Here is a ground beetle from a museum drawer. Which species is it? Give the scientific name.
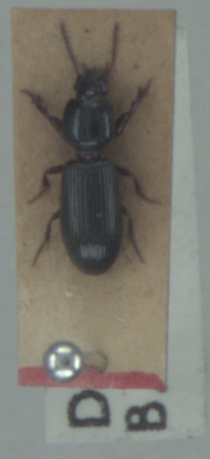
Clivina fossor
